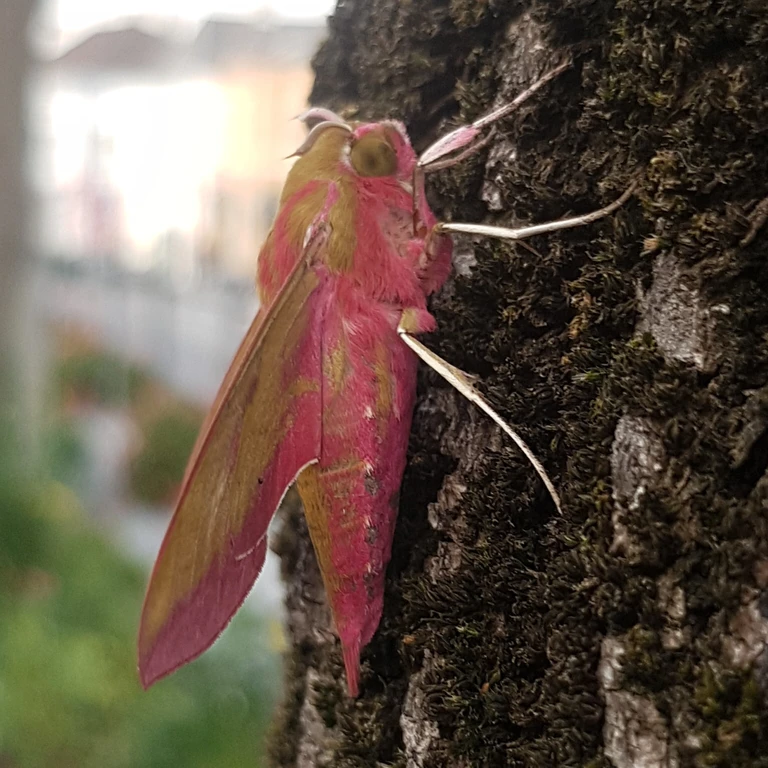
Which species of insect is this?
Deilephila elpenor
